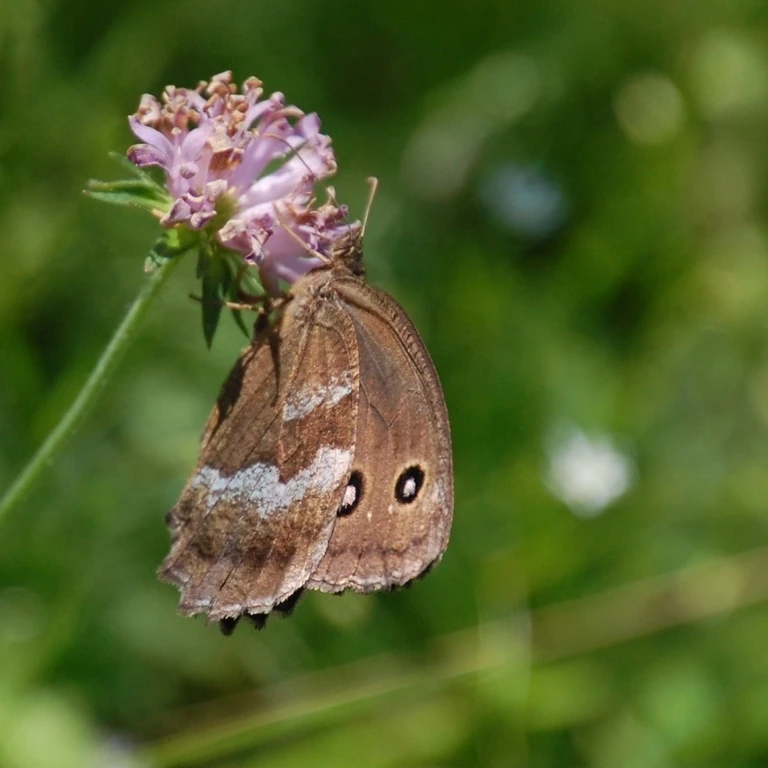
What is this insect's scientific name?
Minois dryas
